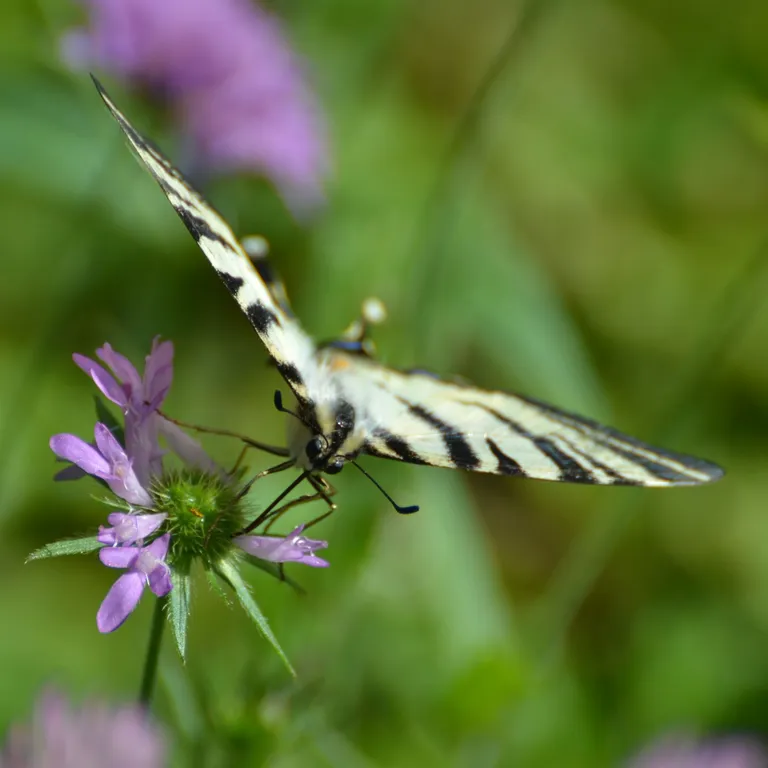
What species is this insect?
Iphiclides podalirius
